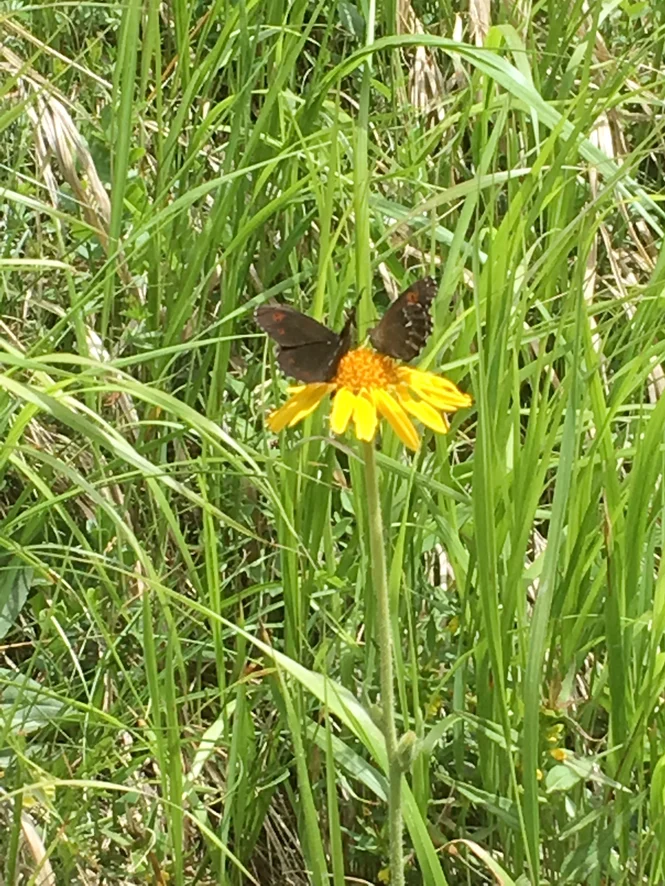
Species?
Erebia ligea
